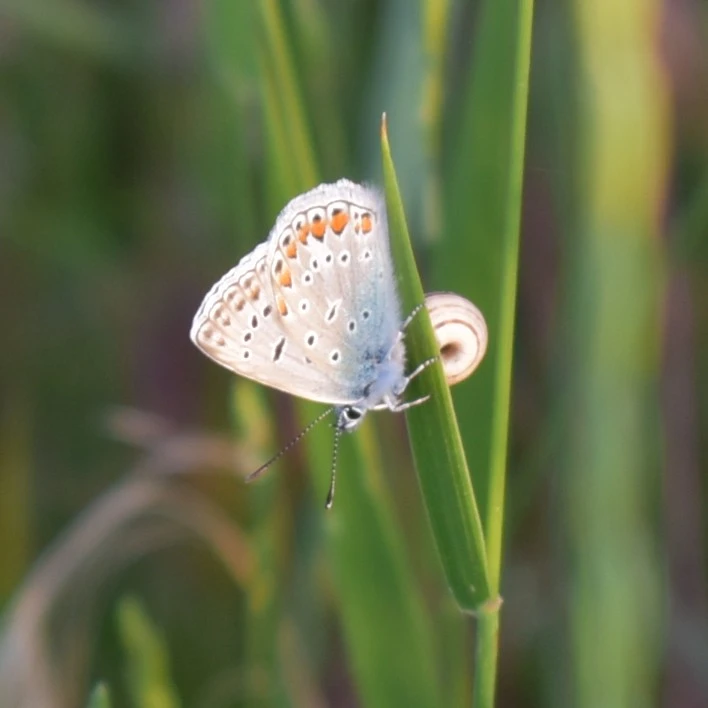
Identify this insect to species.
Polyommatus icarus
